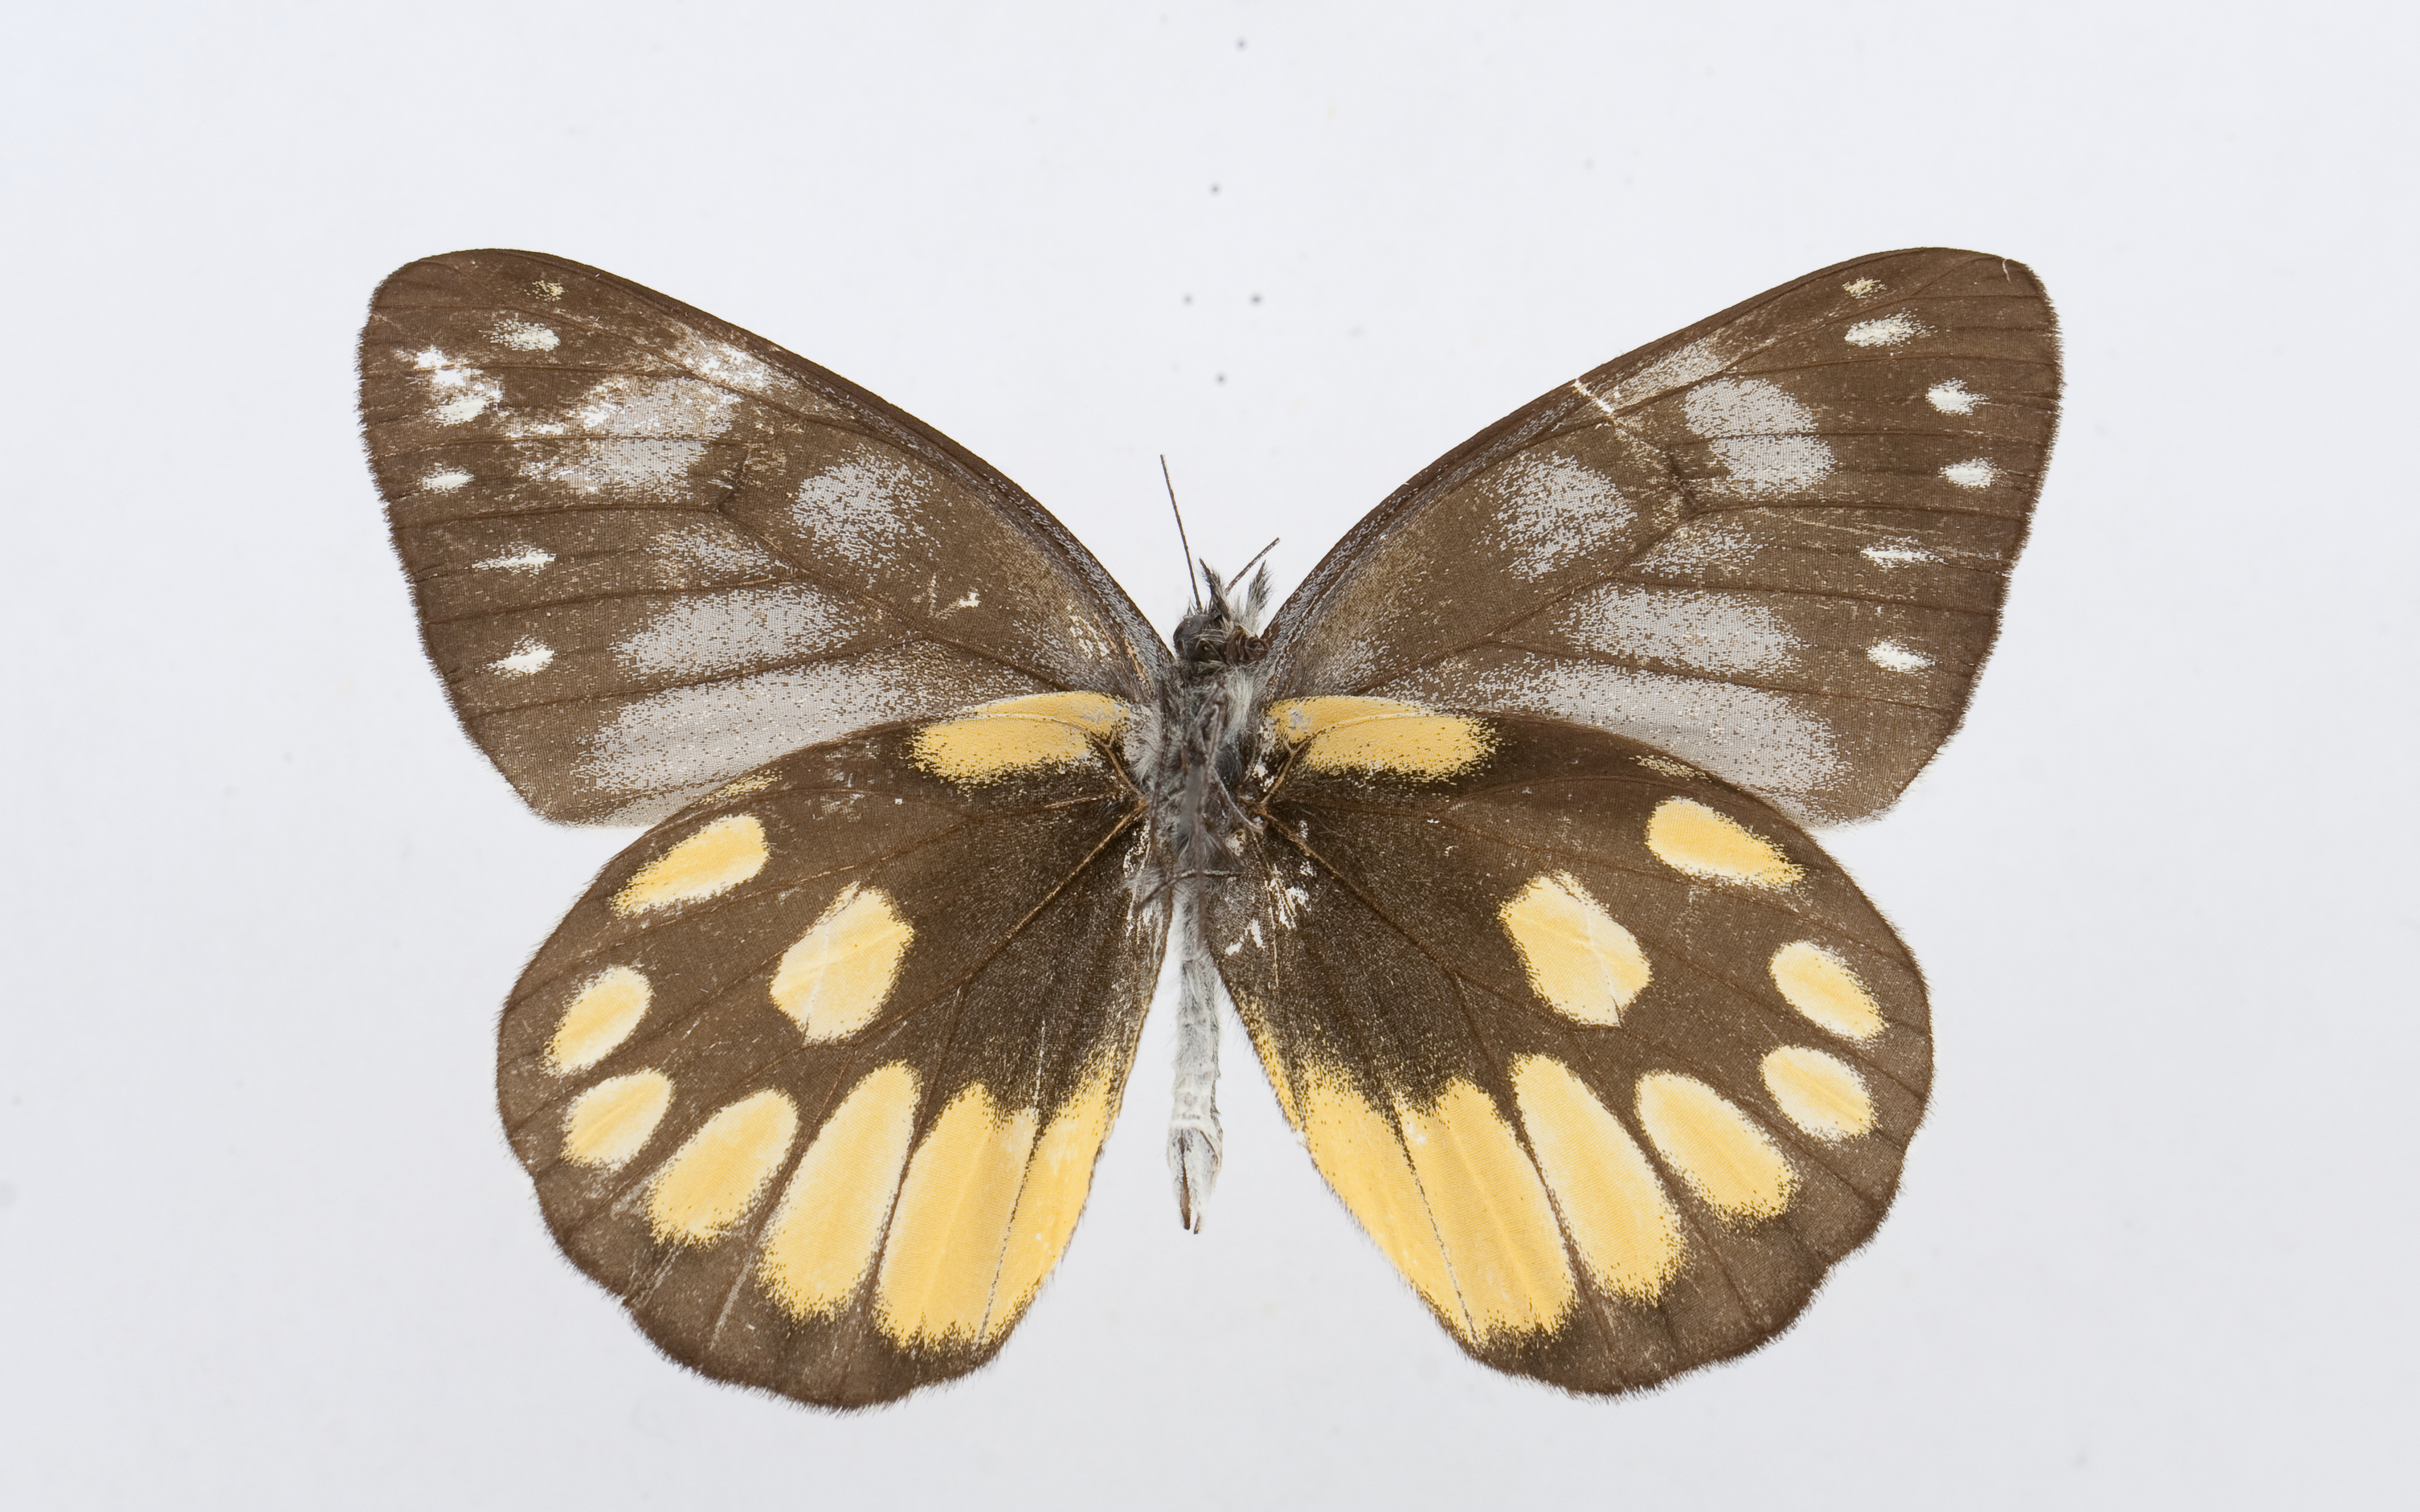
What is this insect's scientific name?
Delias cinerascens
